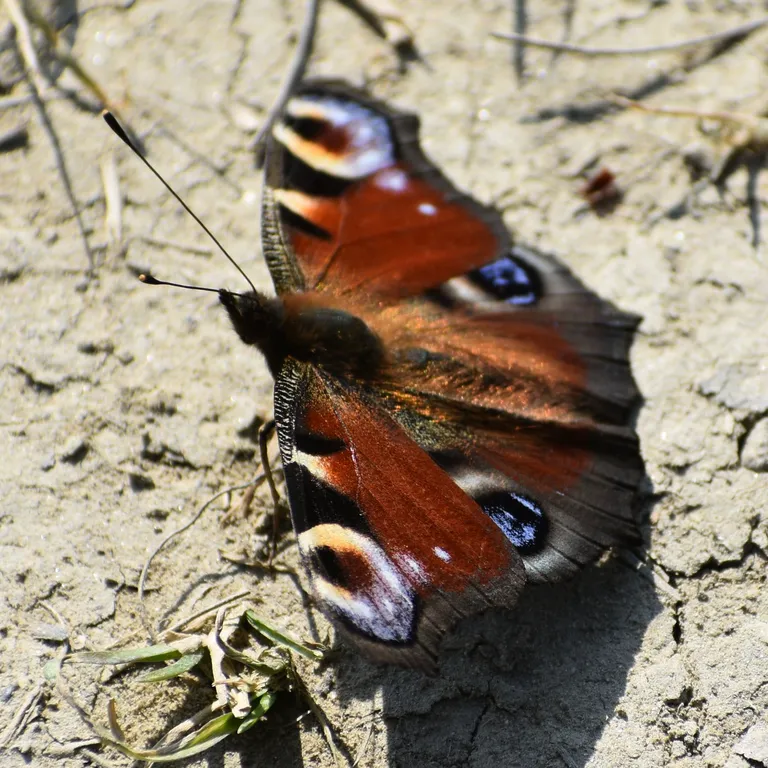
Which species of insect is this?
Aglais io
